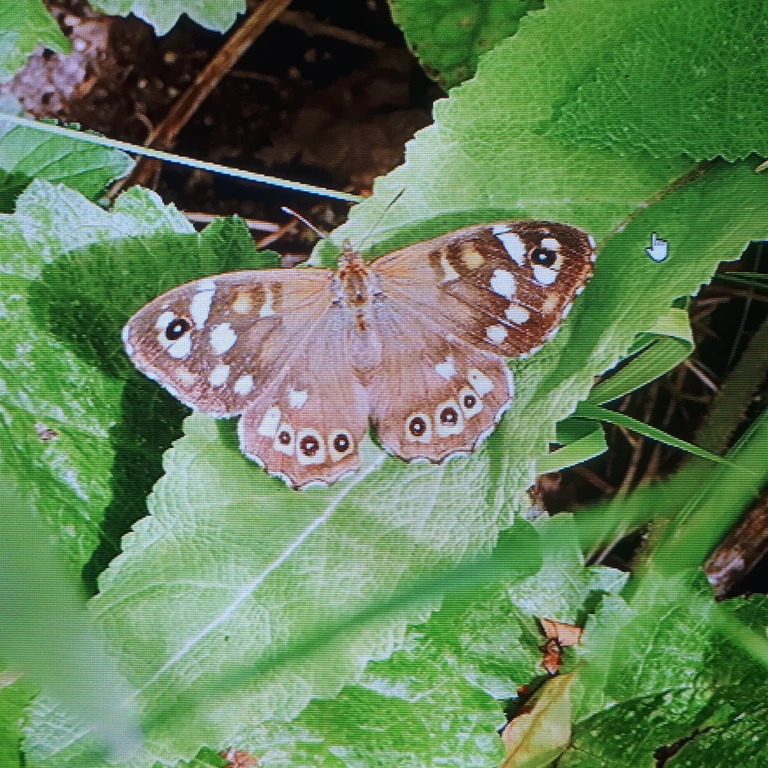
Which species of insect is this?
Pararge aegeria
